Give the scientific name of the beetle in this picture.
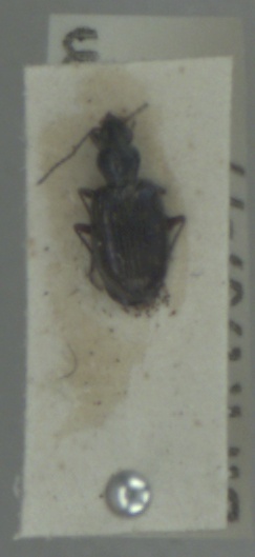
Bembidion tetracolum
